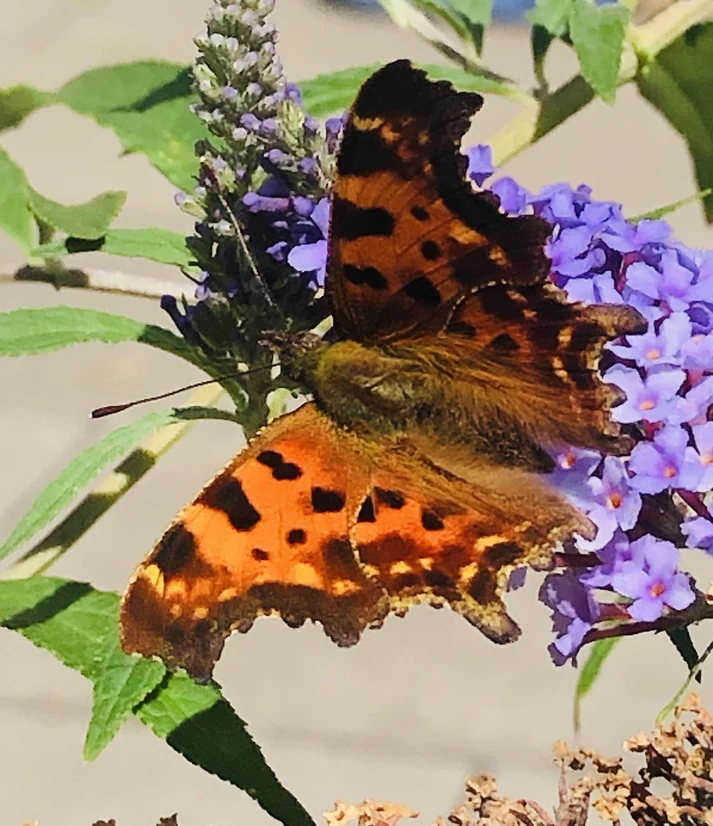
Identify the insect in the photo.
Polygonia c-album
